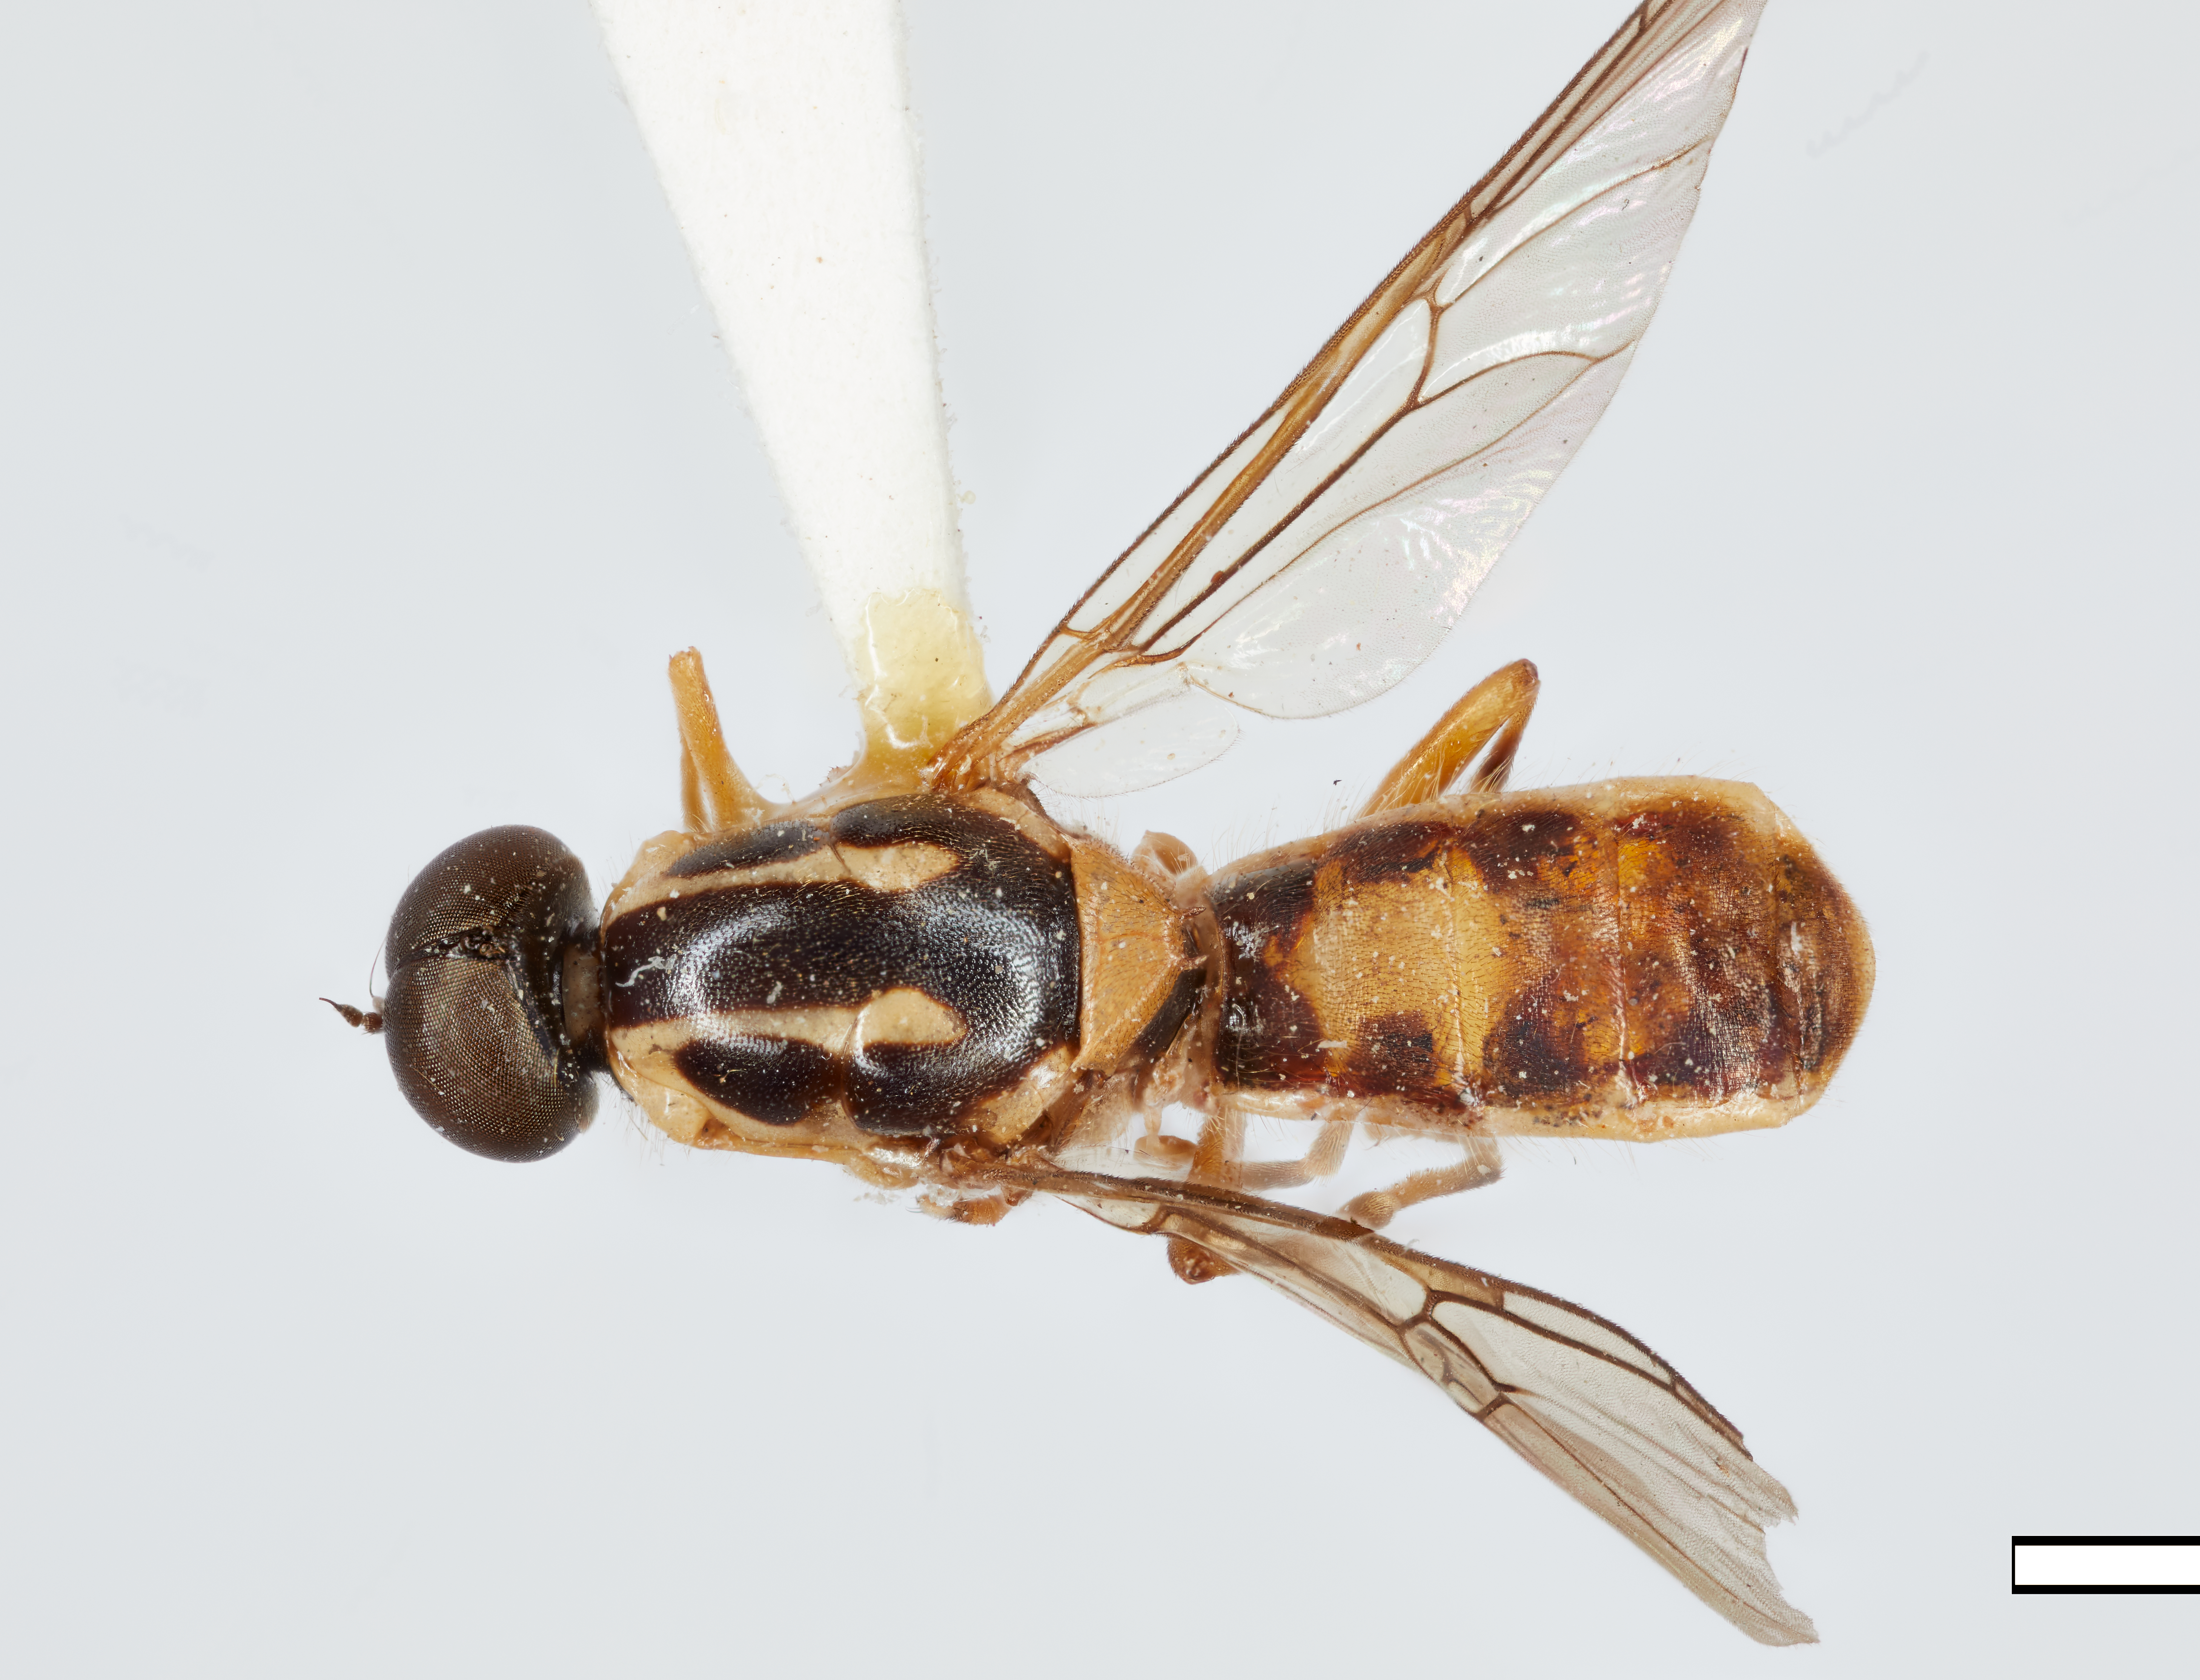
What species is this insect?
Hoplistopsis geminatus
